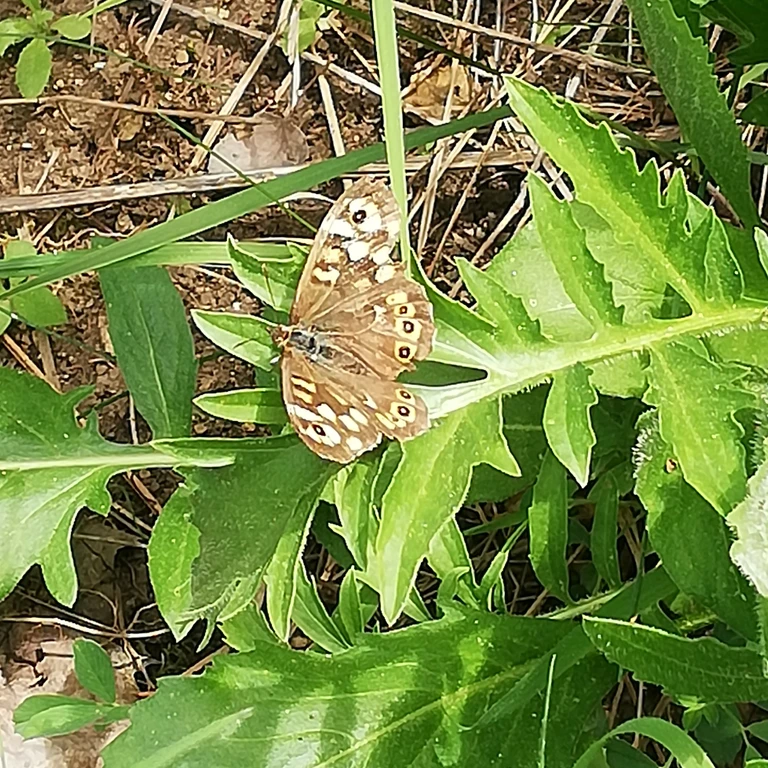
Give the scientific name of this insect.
Pararge aegeria
